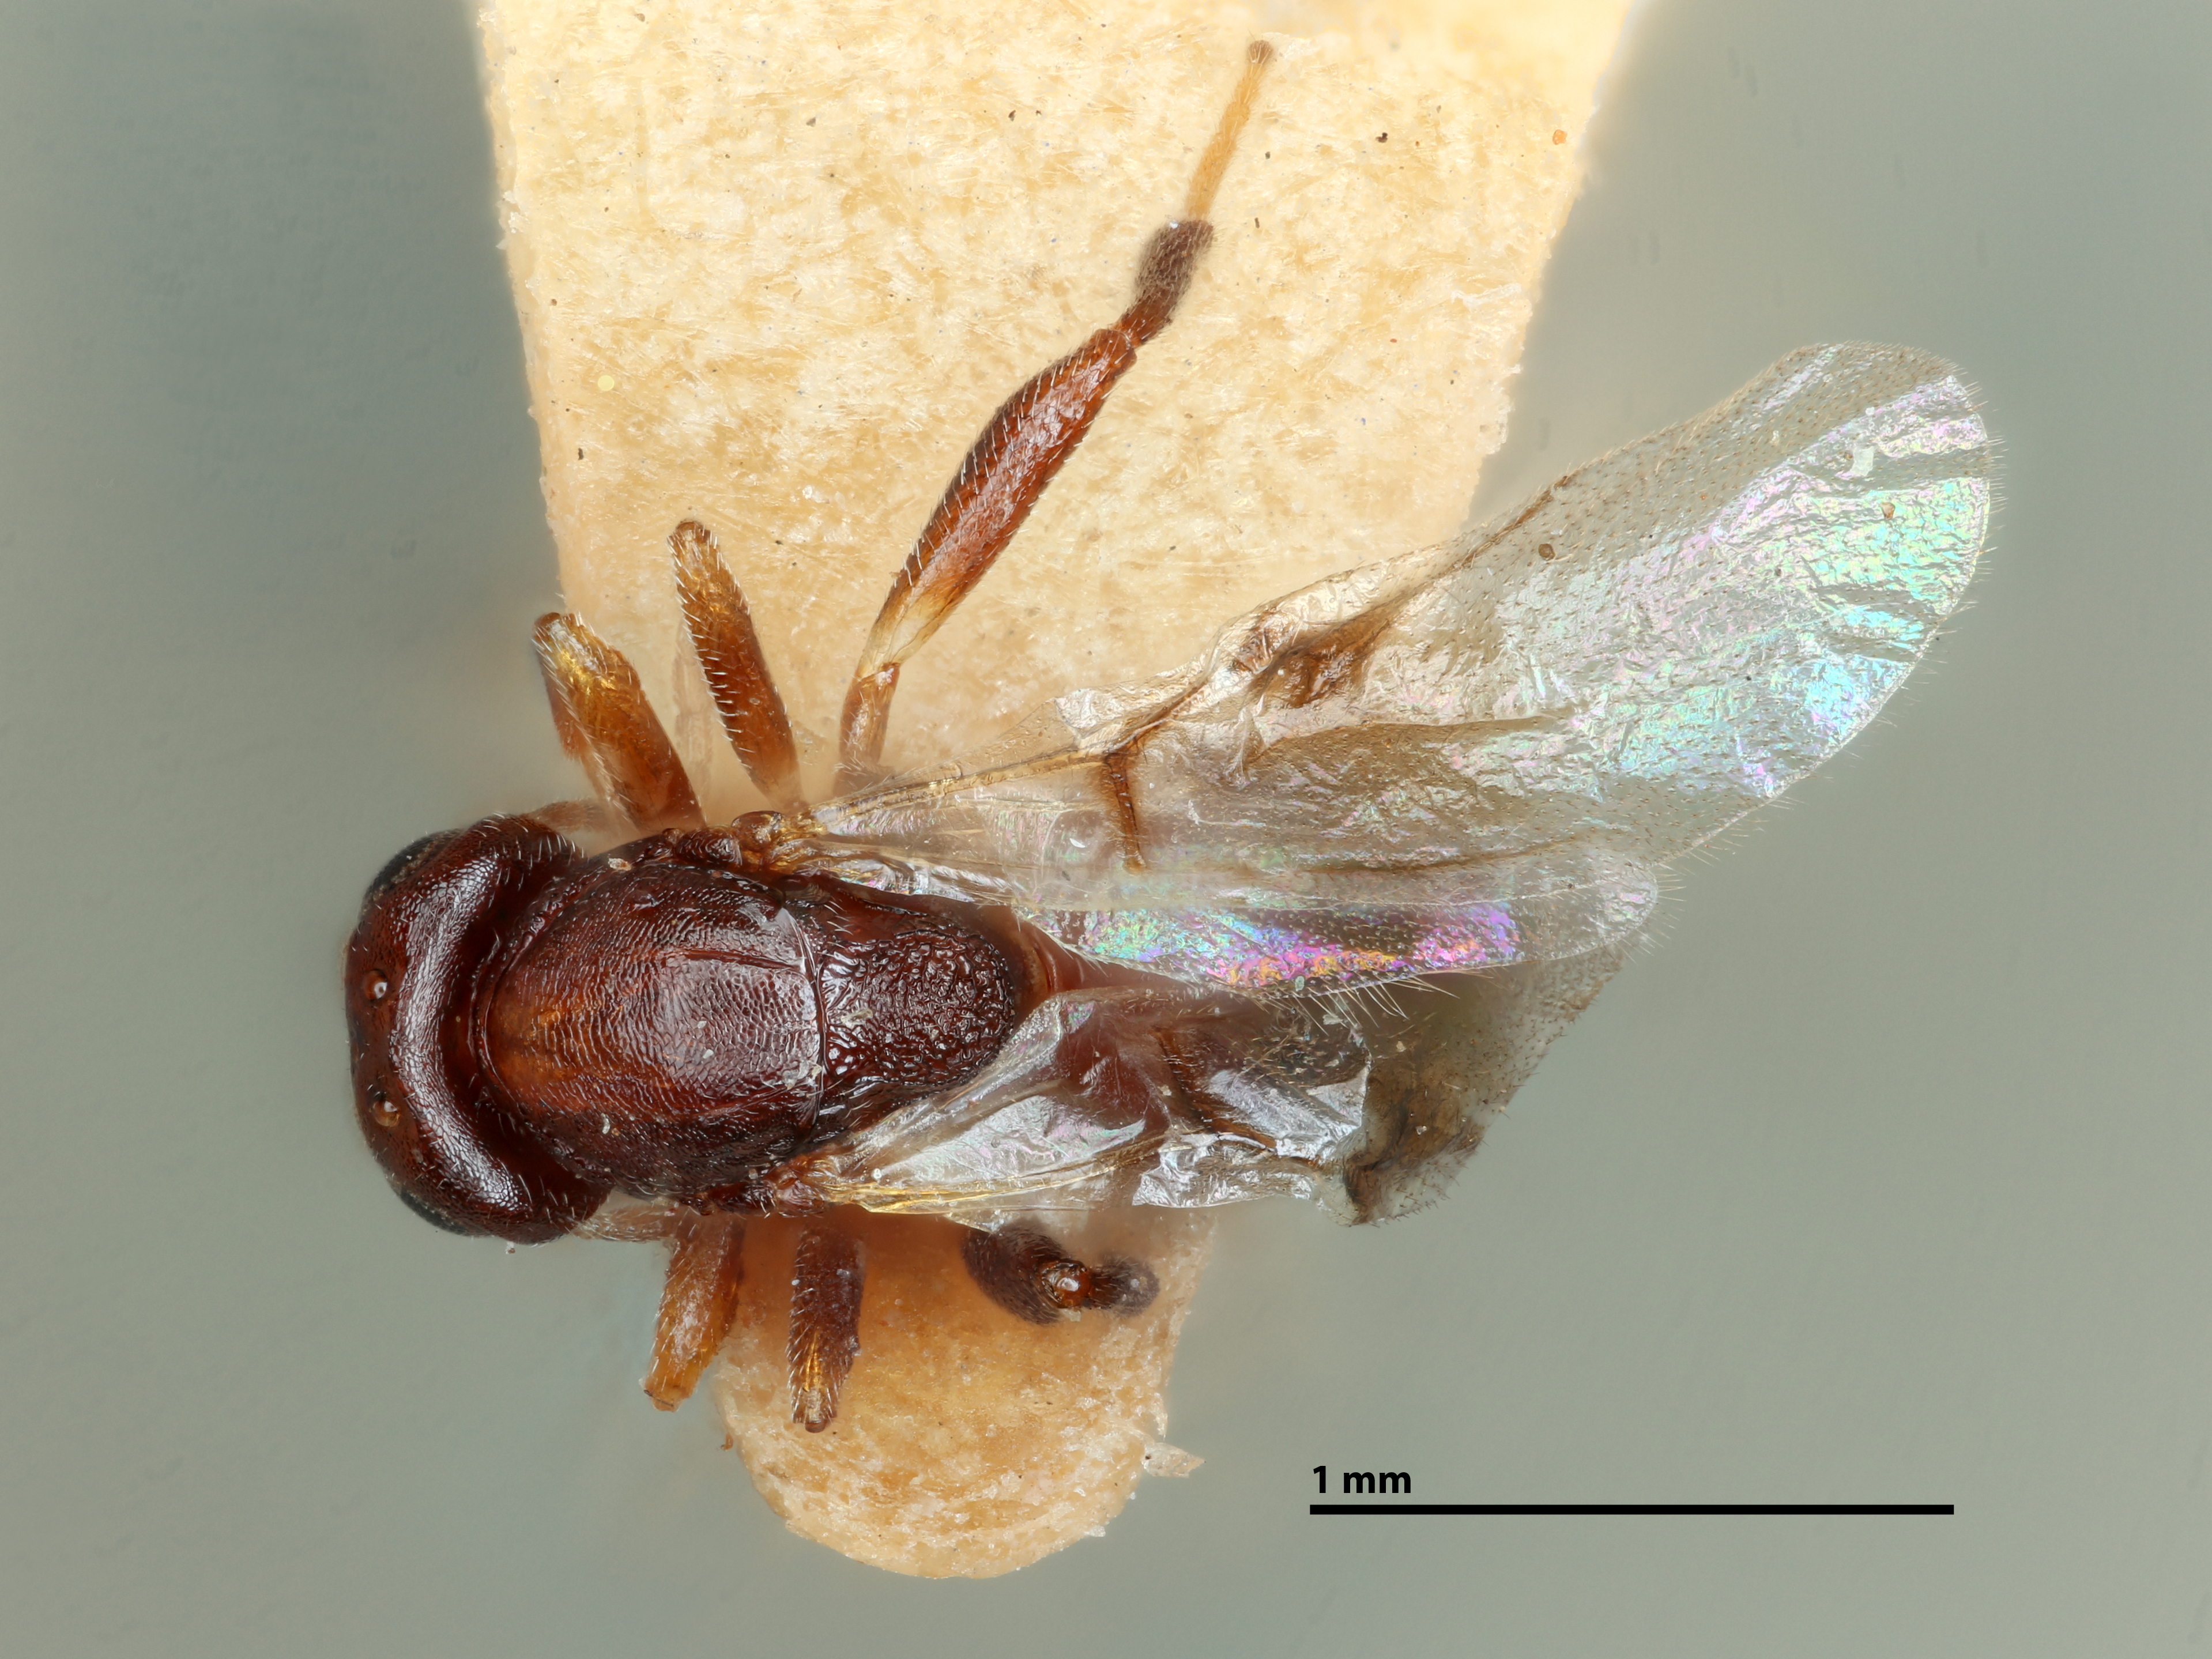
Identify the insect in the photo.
Compsodryoxenus tenuis
